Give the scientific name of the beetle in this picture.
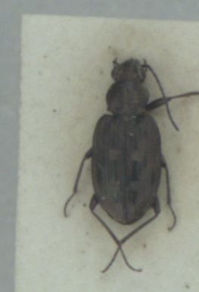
Bembidion litorale
